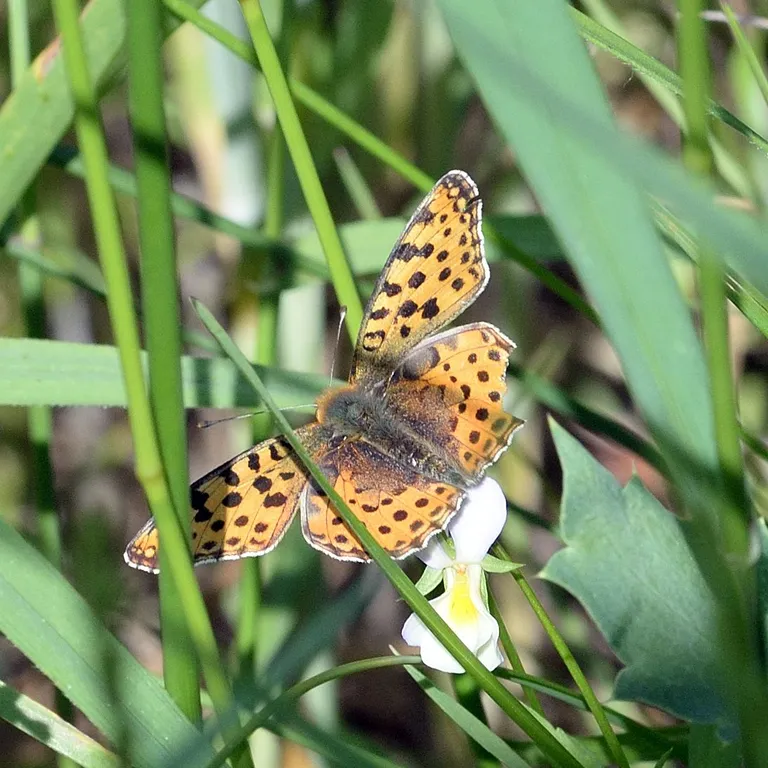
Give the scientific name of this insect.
Issoria lathonia
